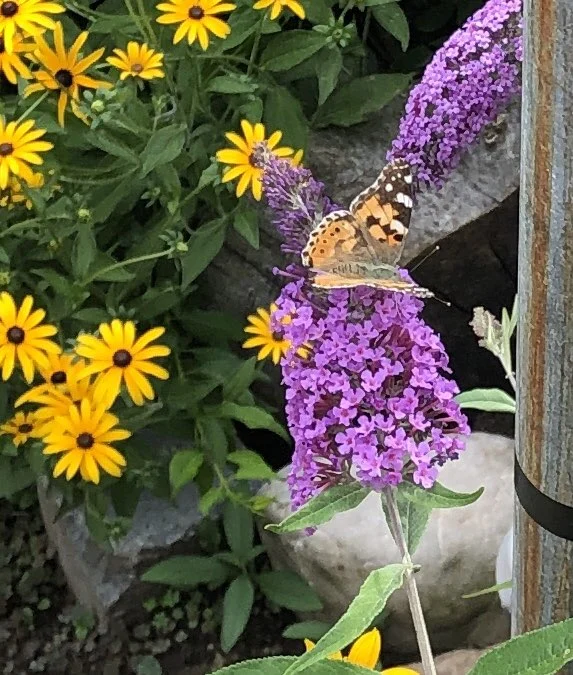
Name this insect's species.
Vanessa cardui
